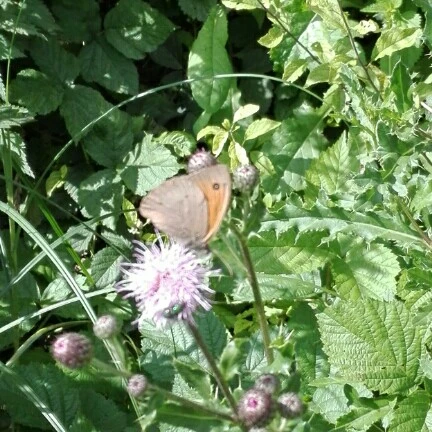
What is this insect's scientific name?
Maniola jurtina
